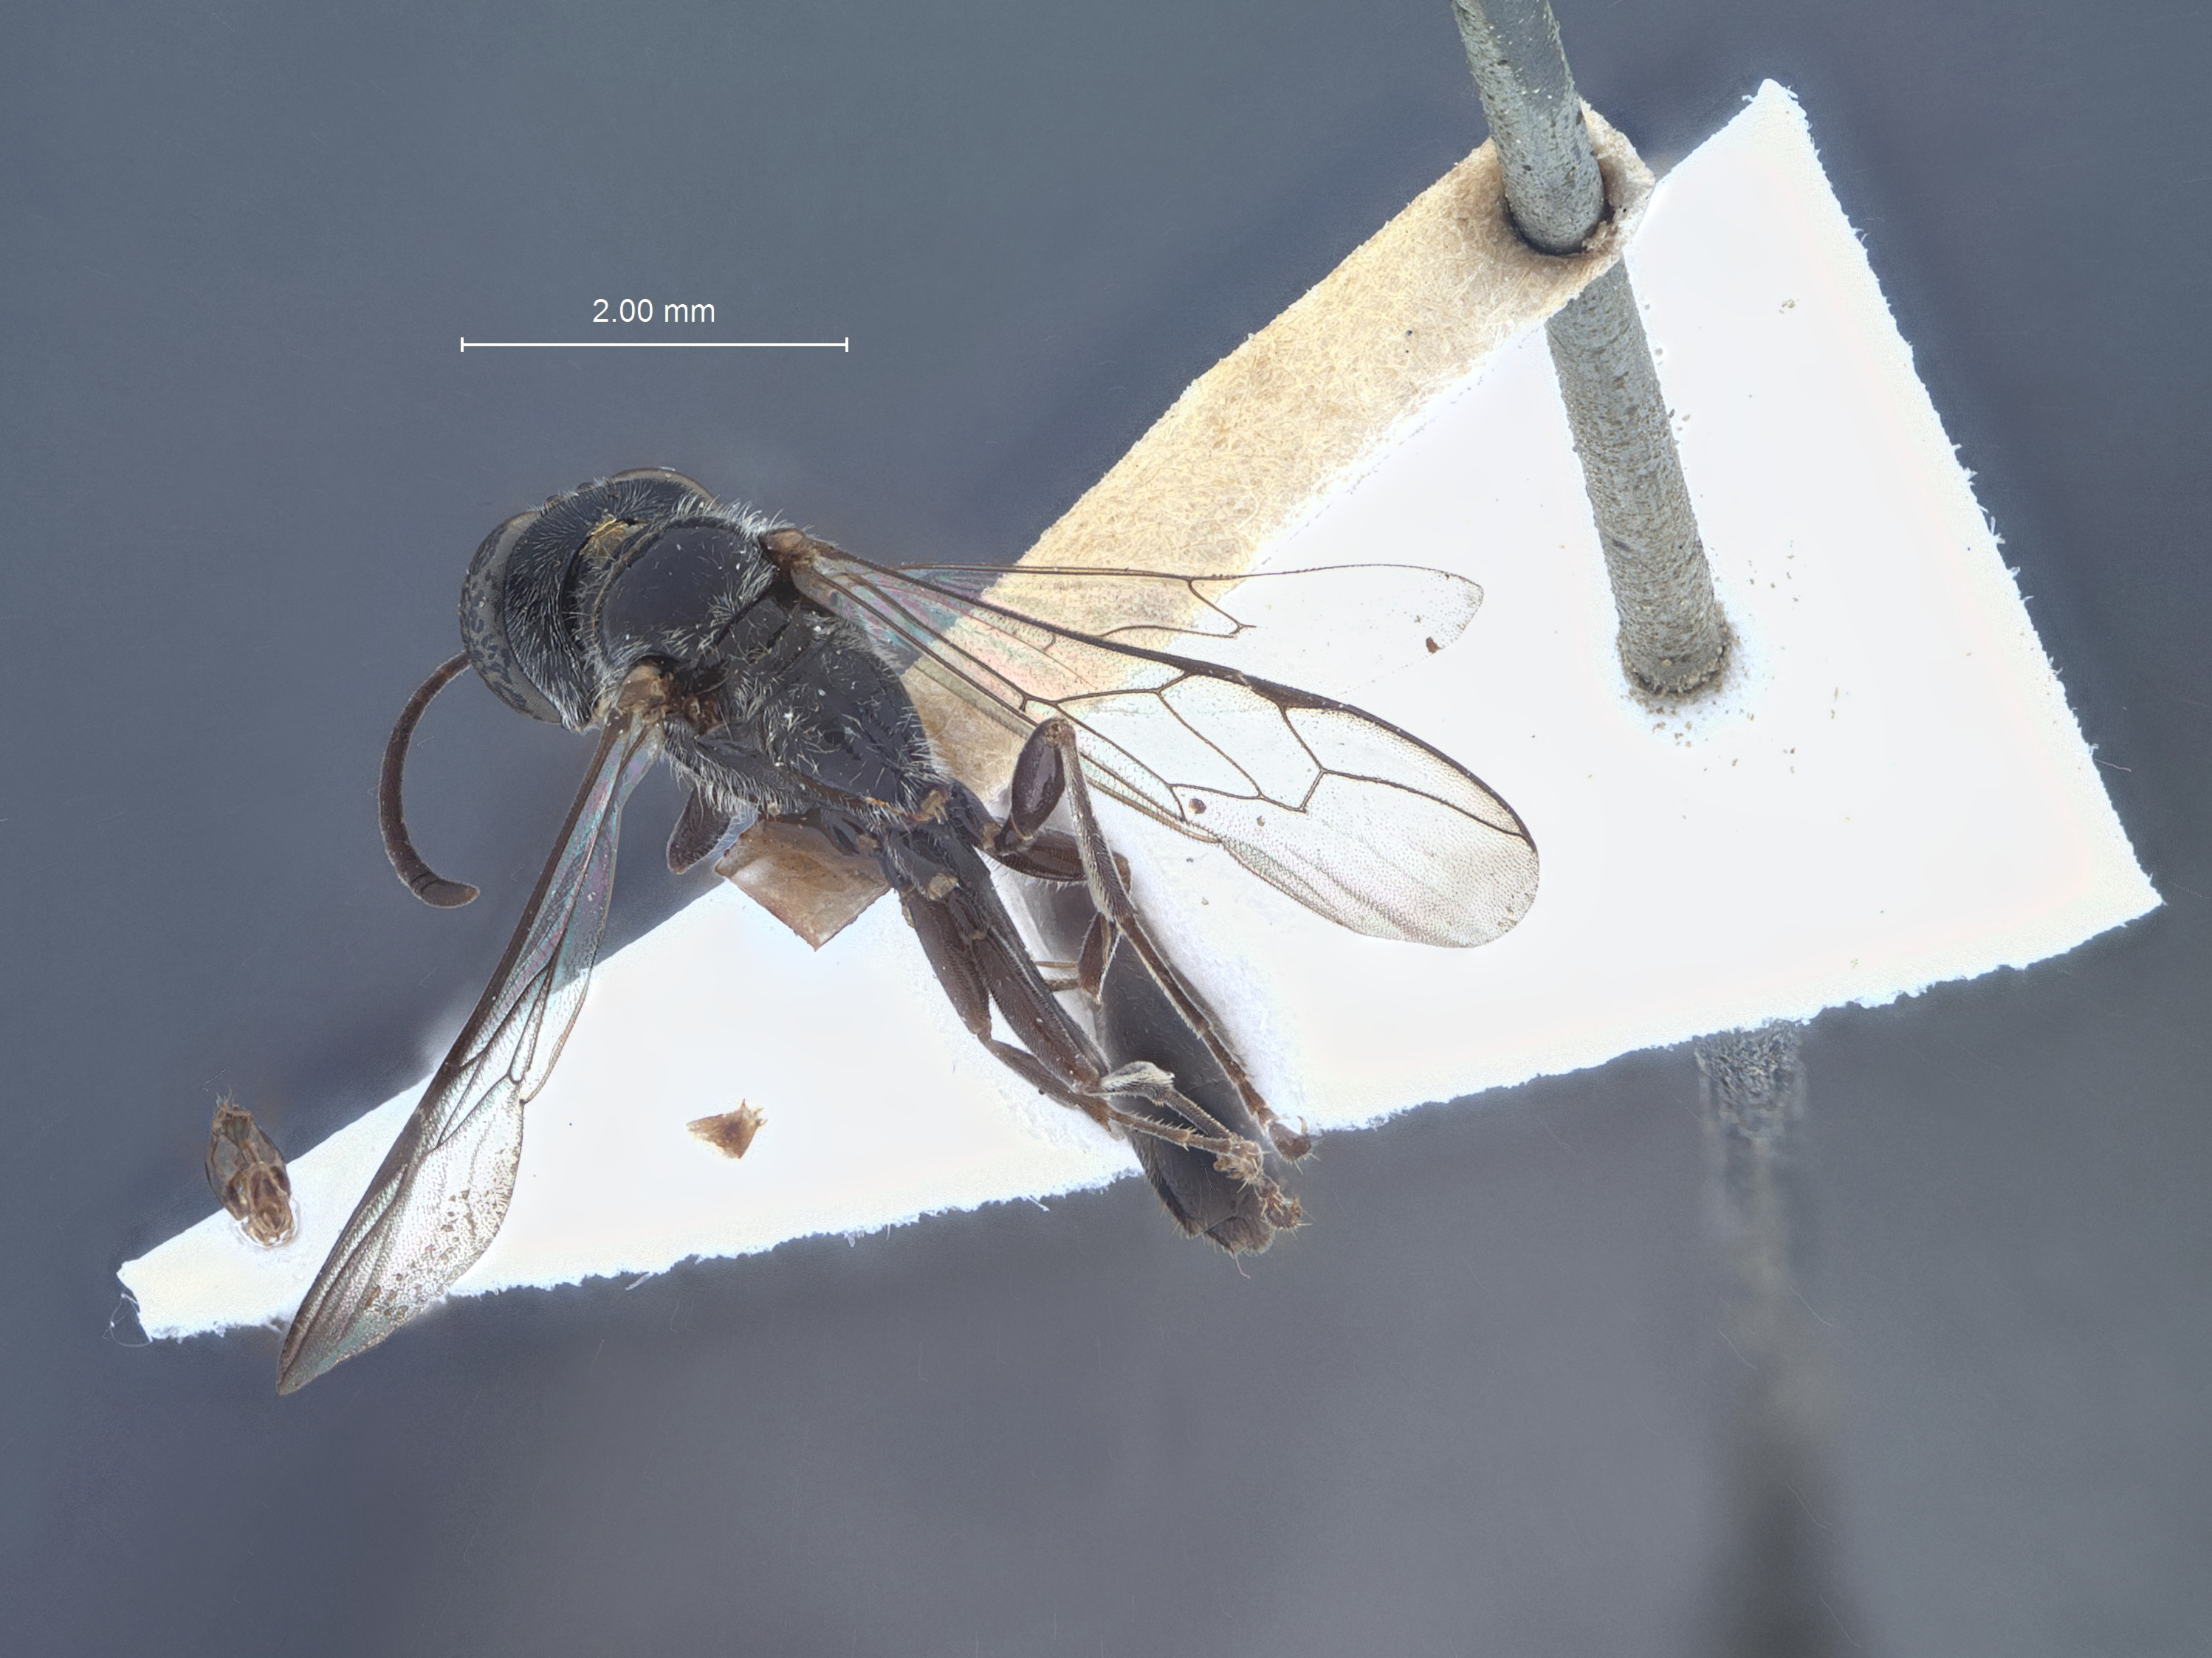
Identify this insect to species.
Trypoxylon amatorium
